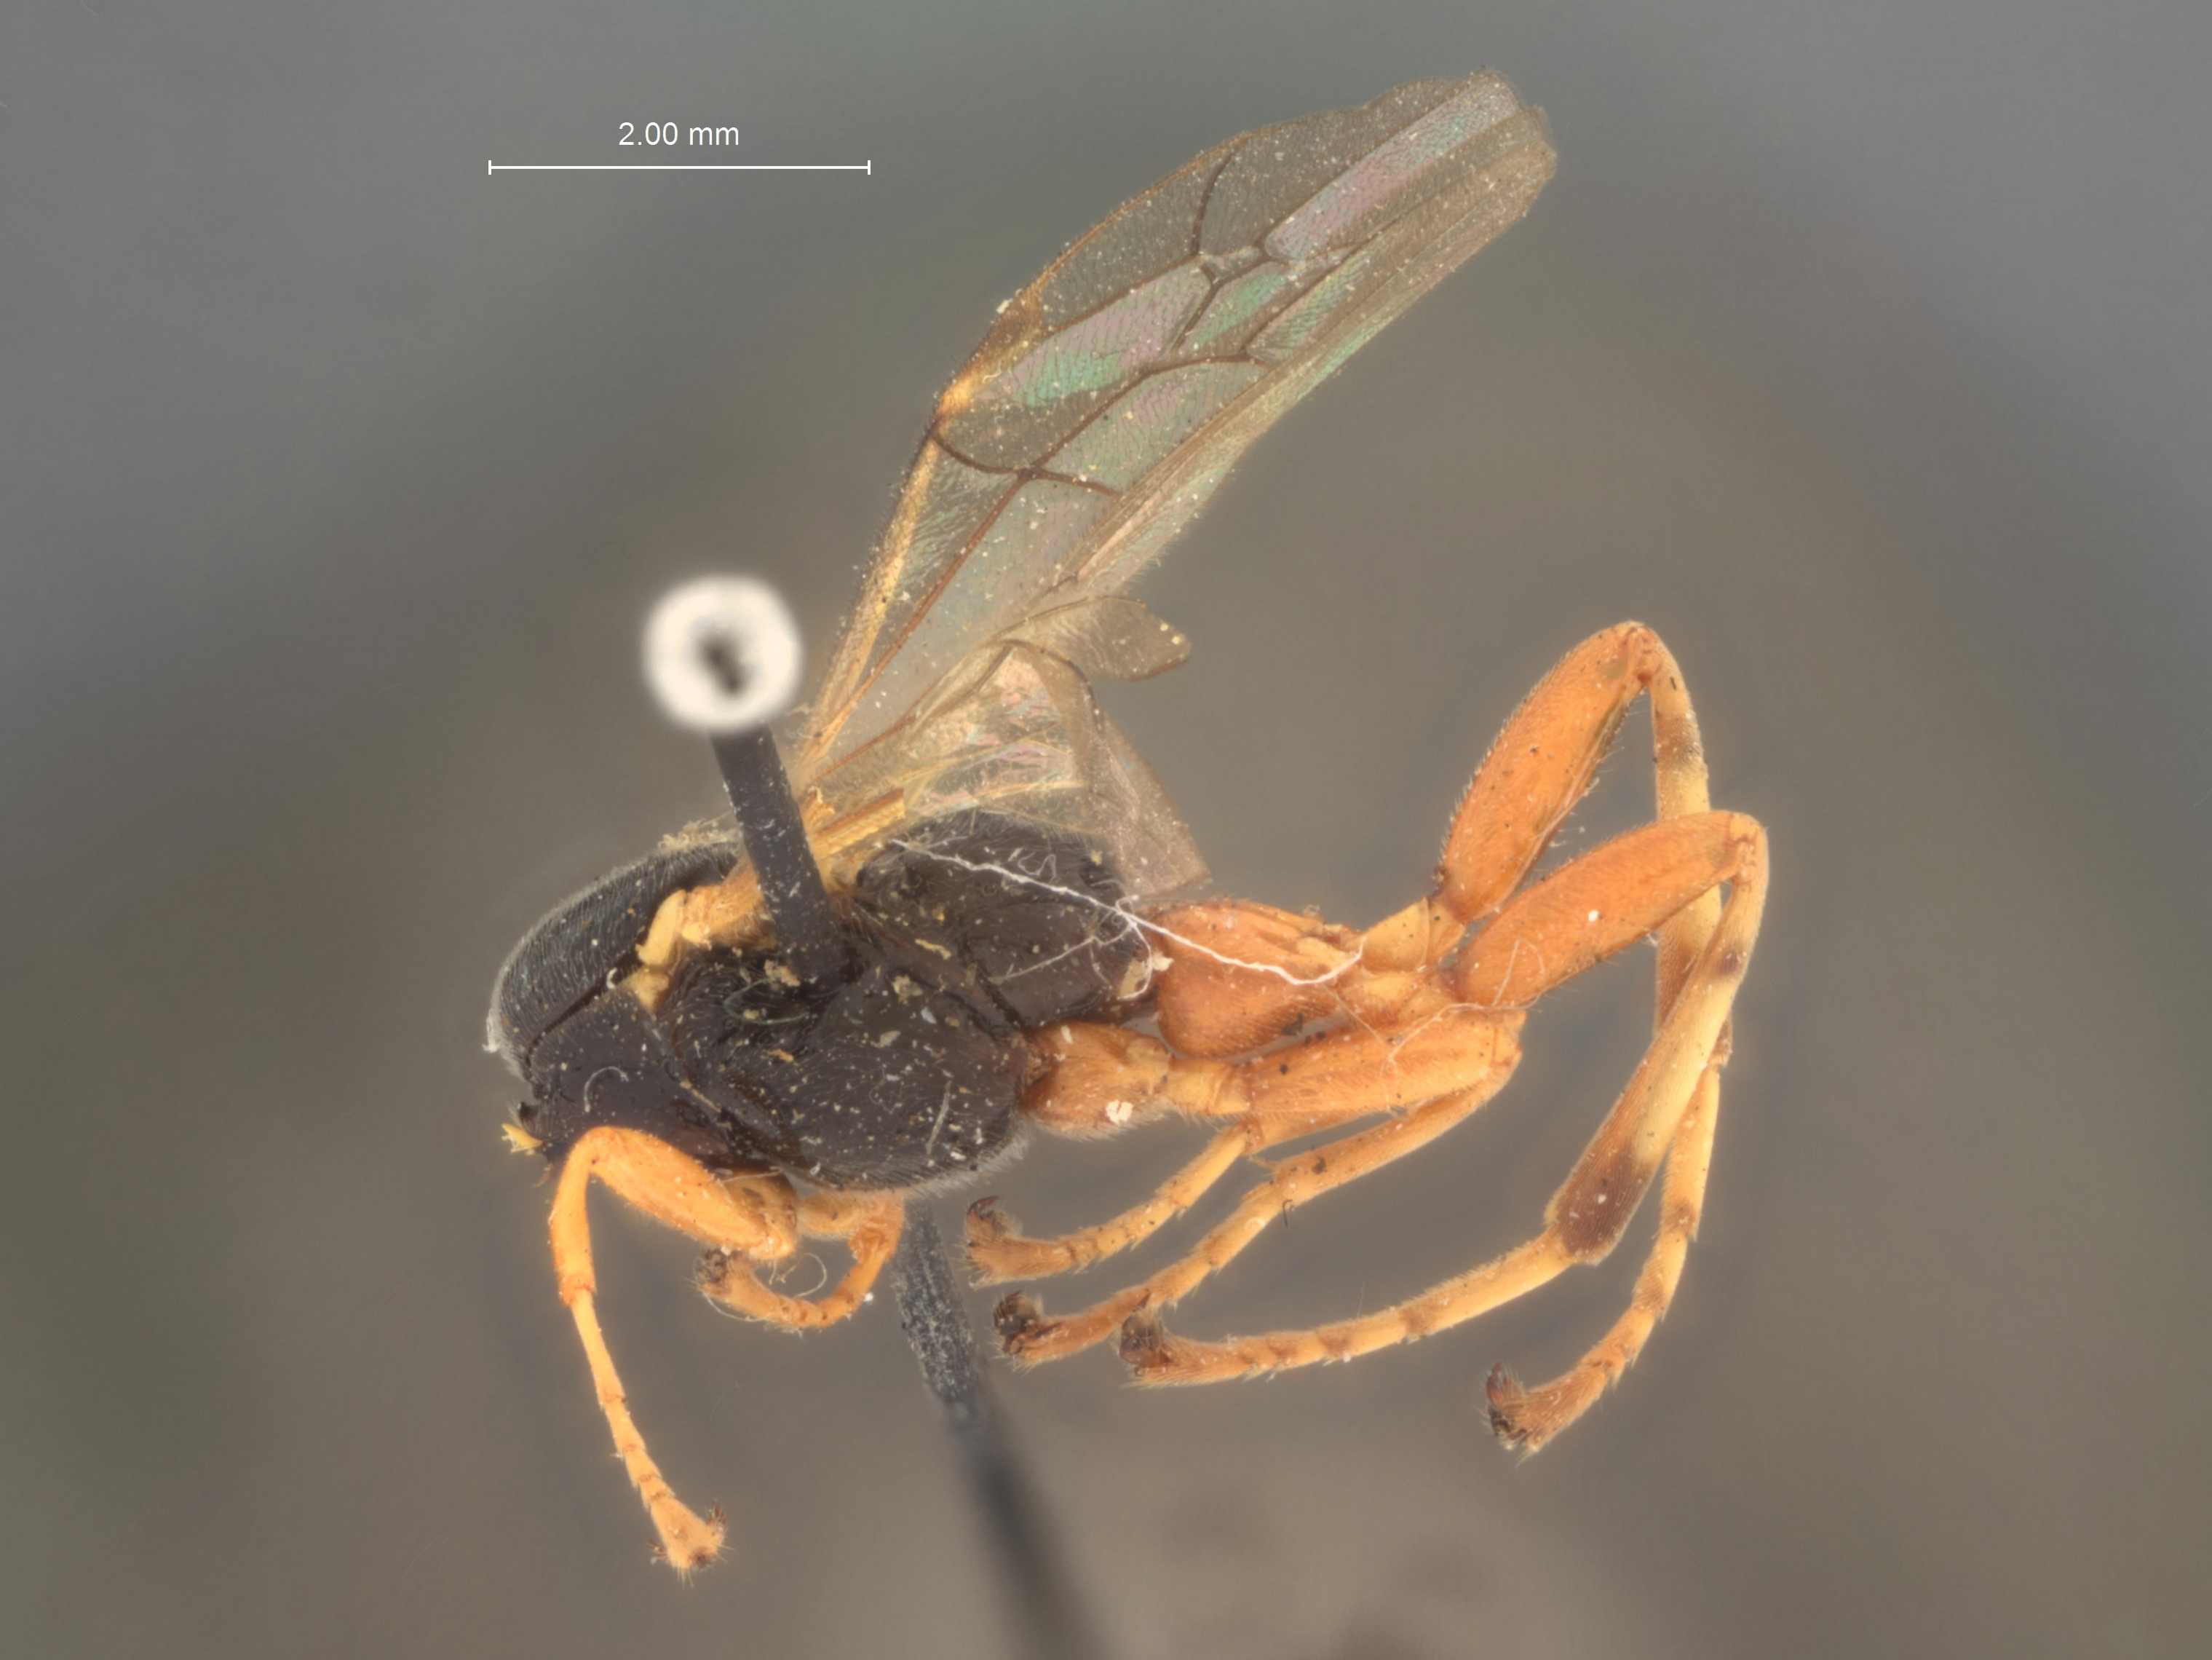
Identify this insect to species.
Epiurus annulitarsis
